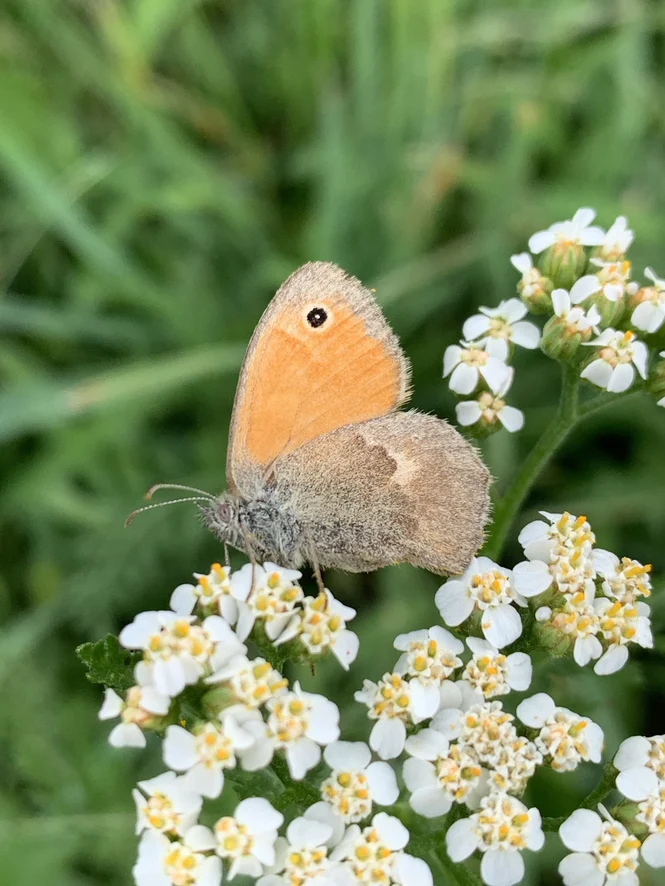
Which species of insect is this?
Coenonympha pamphilus
